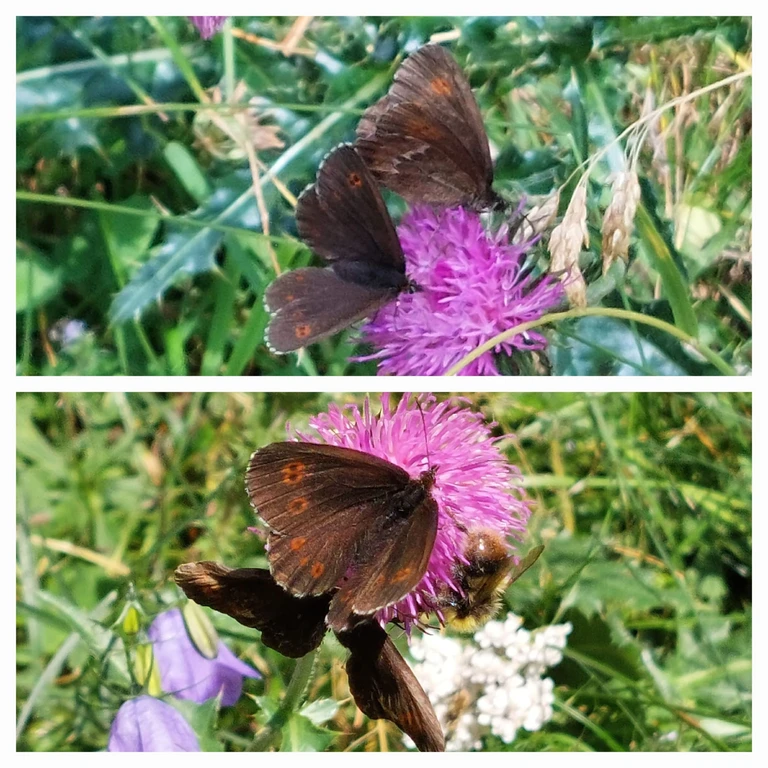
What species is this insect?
Erebia euryale
